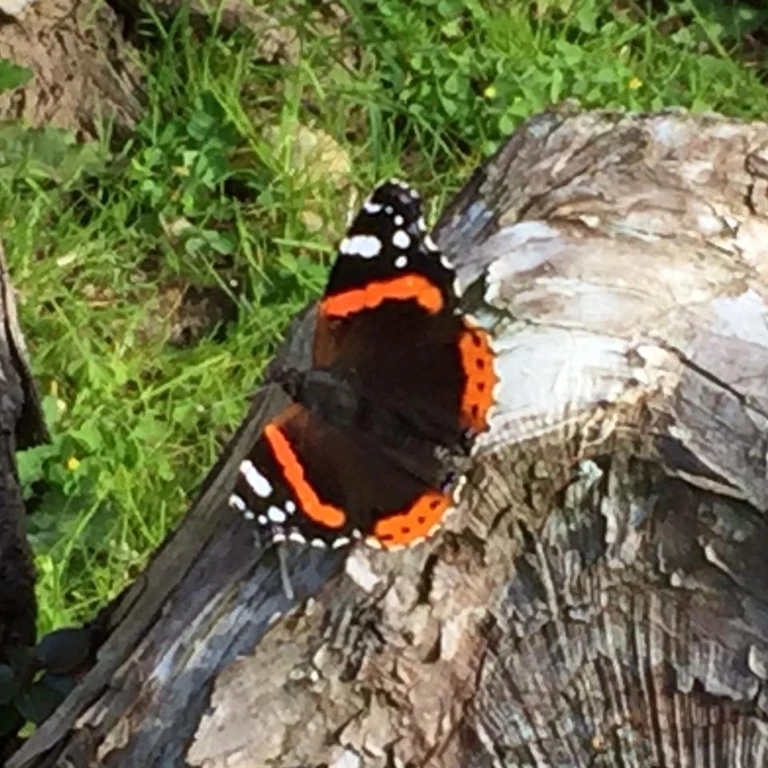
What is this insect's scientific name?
Vanessa atalanta
